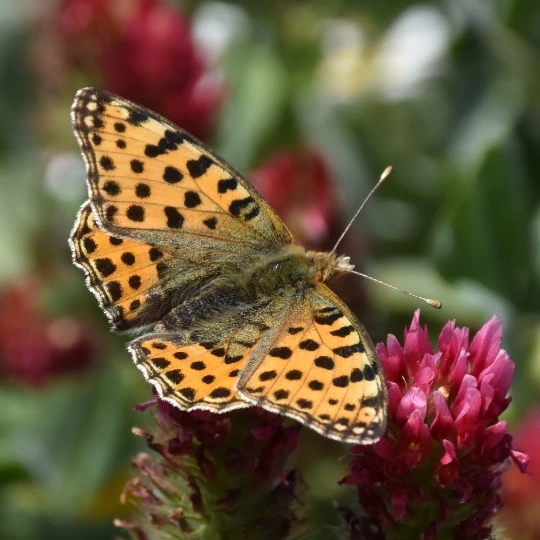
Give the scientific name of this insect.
Issoria lathonia
